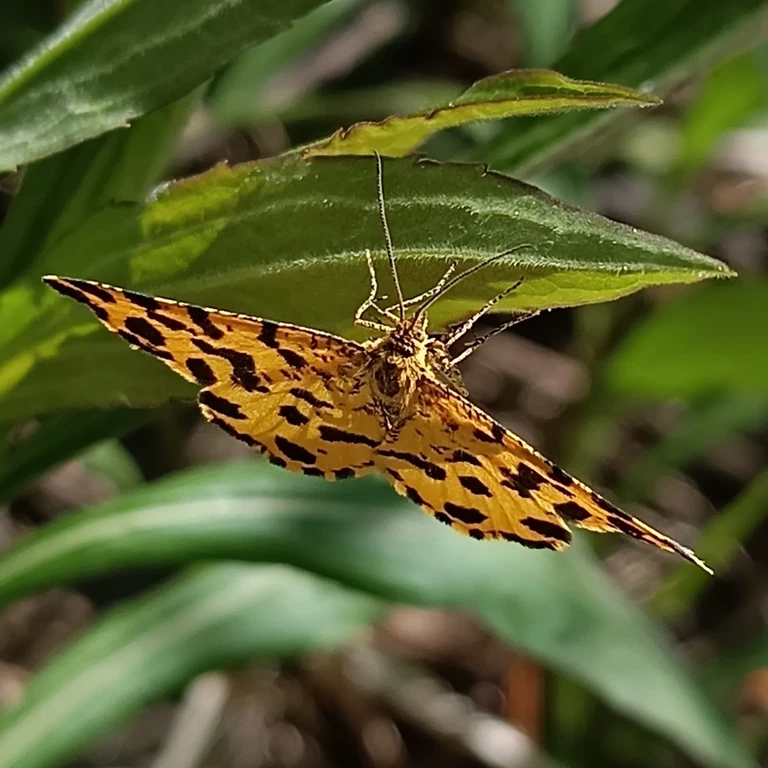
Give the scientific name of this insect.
Pseudopanthera macularia
